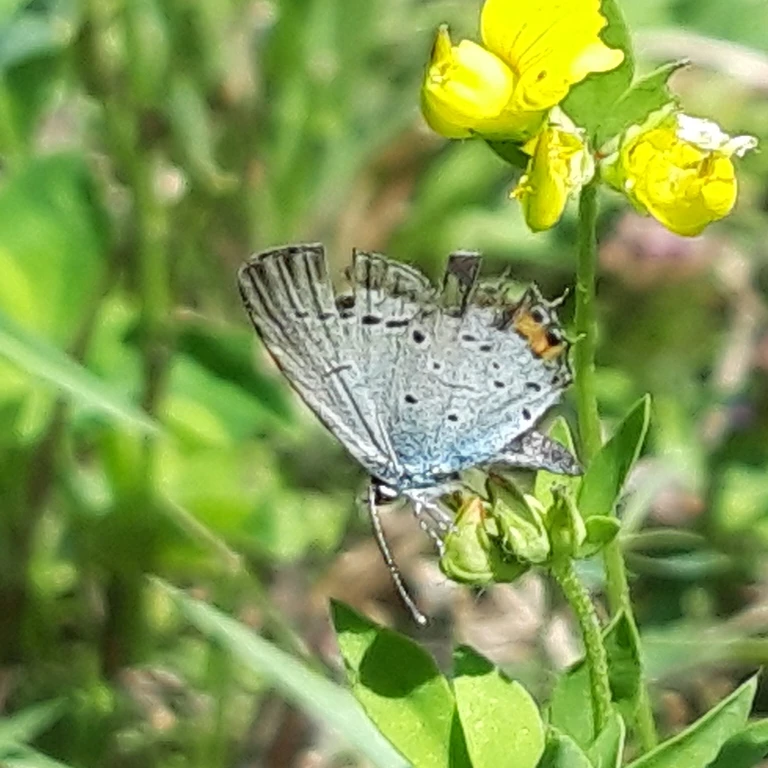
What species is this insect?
Cupido argiades (also Elkalyce argiades)
